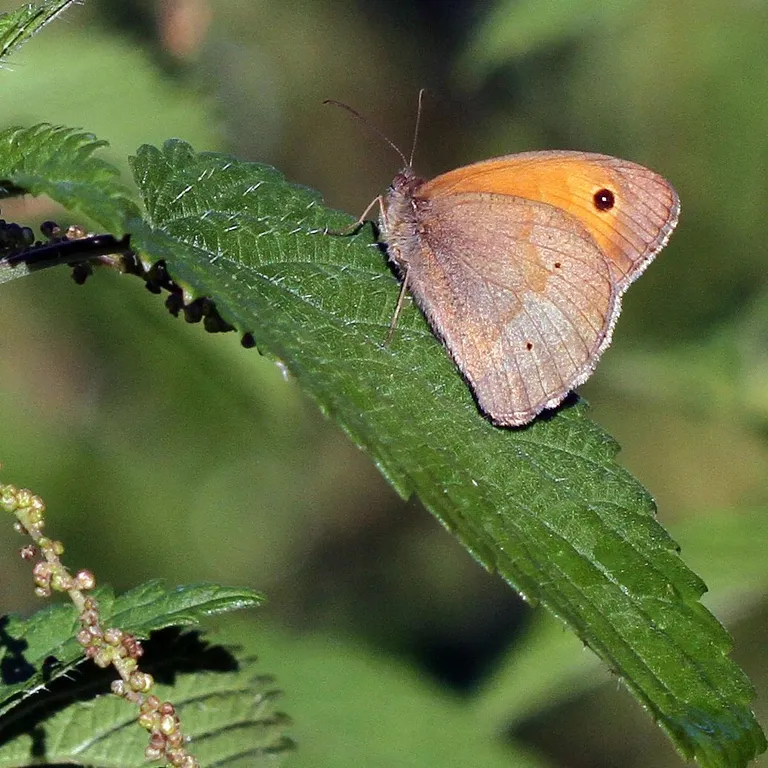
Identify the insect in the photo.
Maniola jurtina
